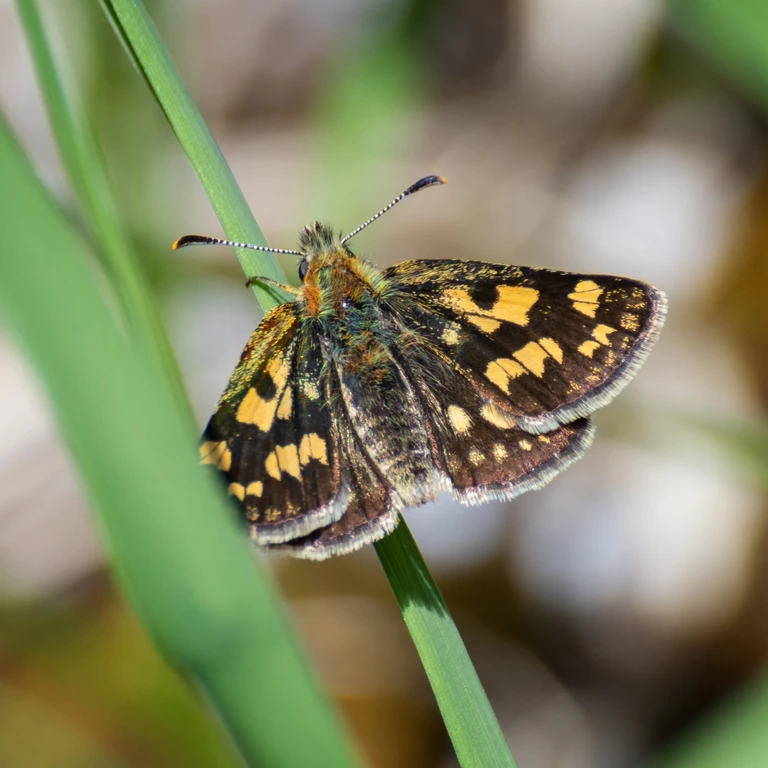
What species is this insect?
Carterocephalus palaemon
